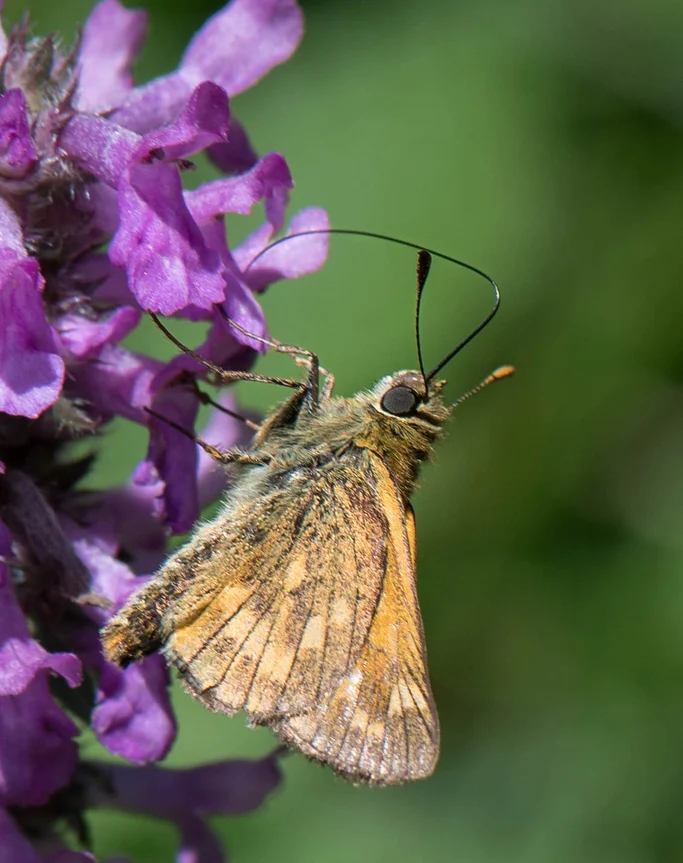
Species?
Ochlodes sylvanus (also Ochlodes venata)
